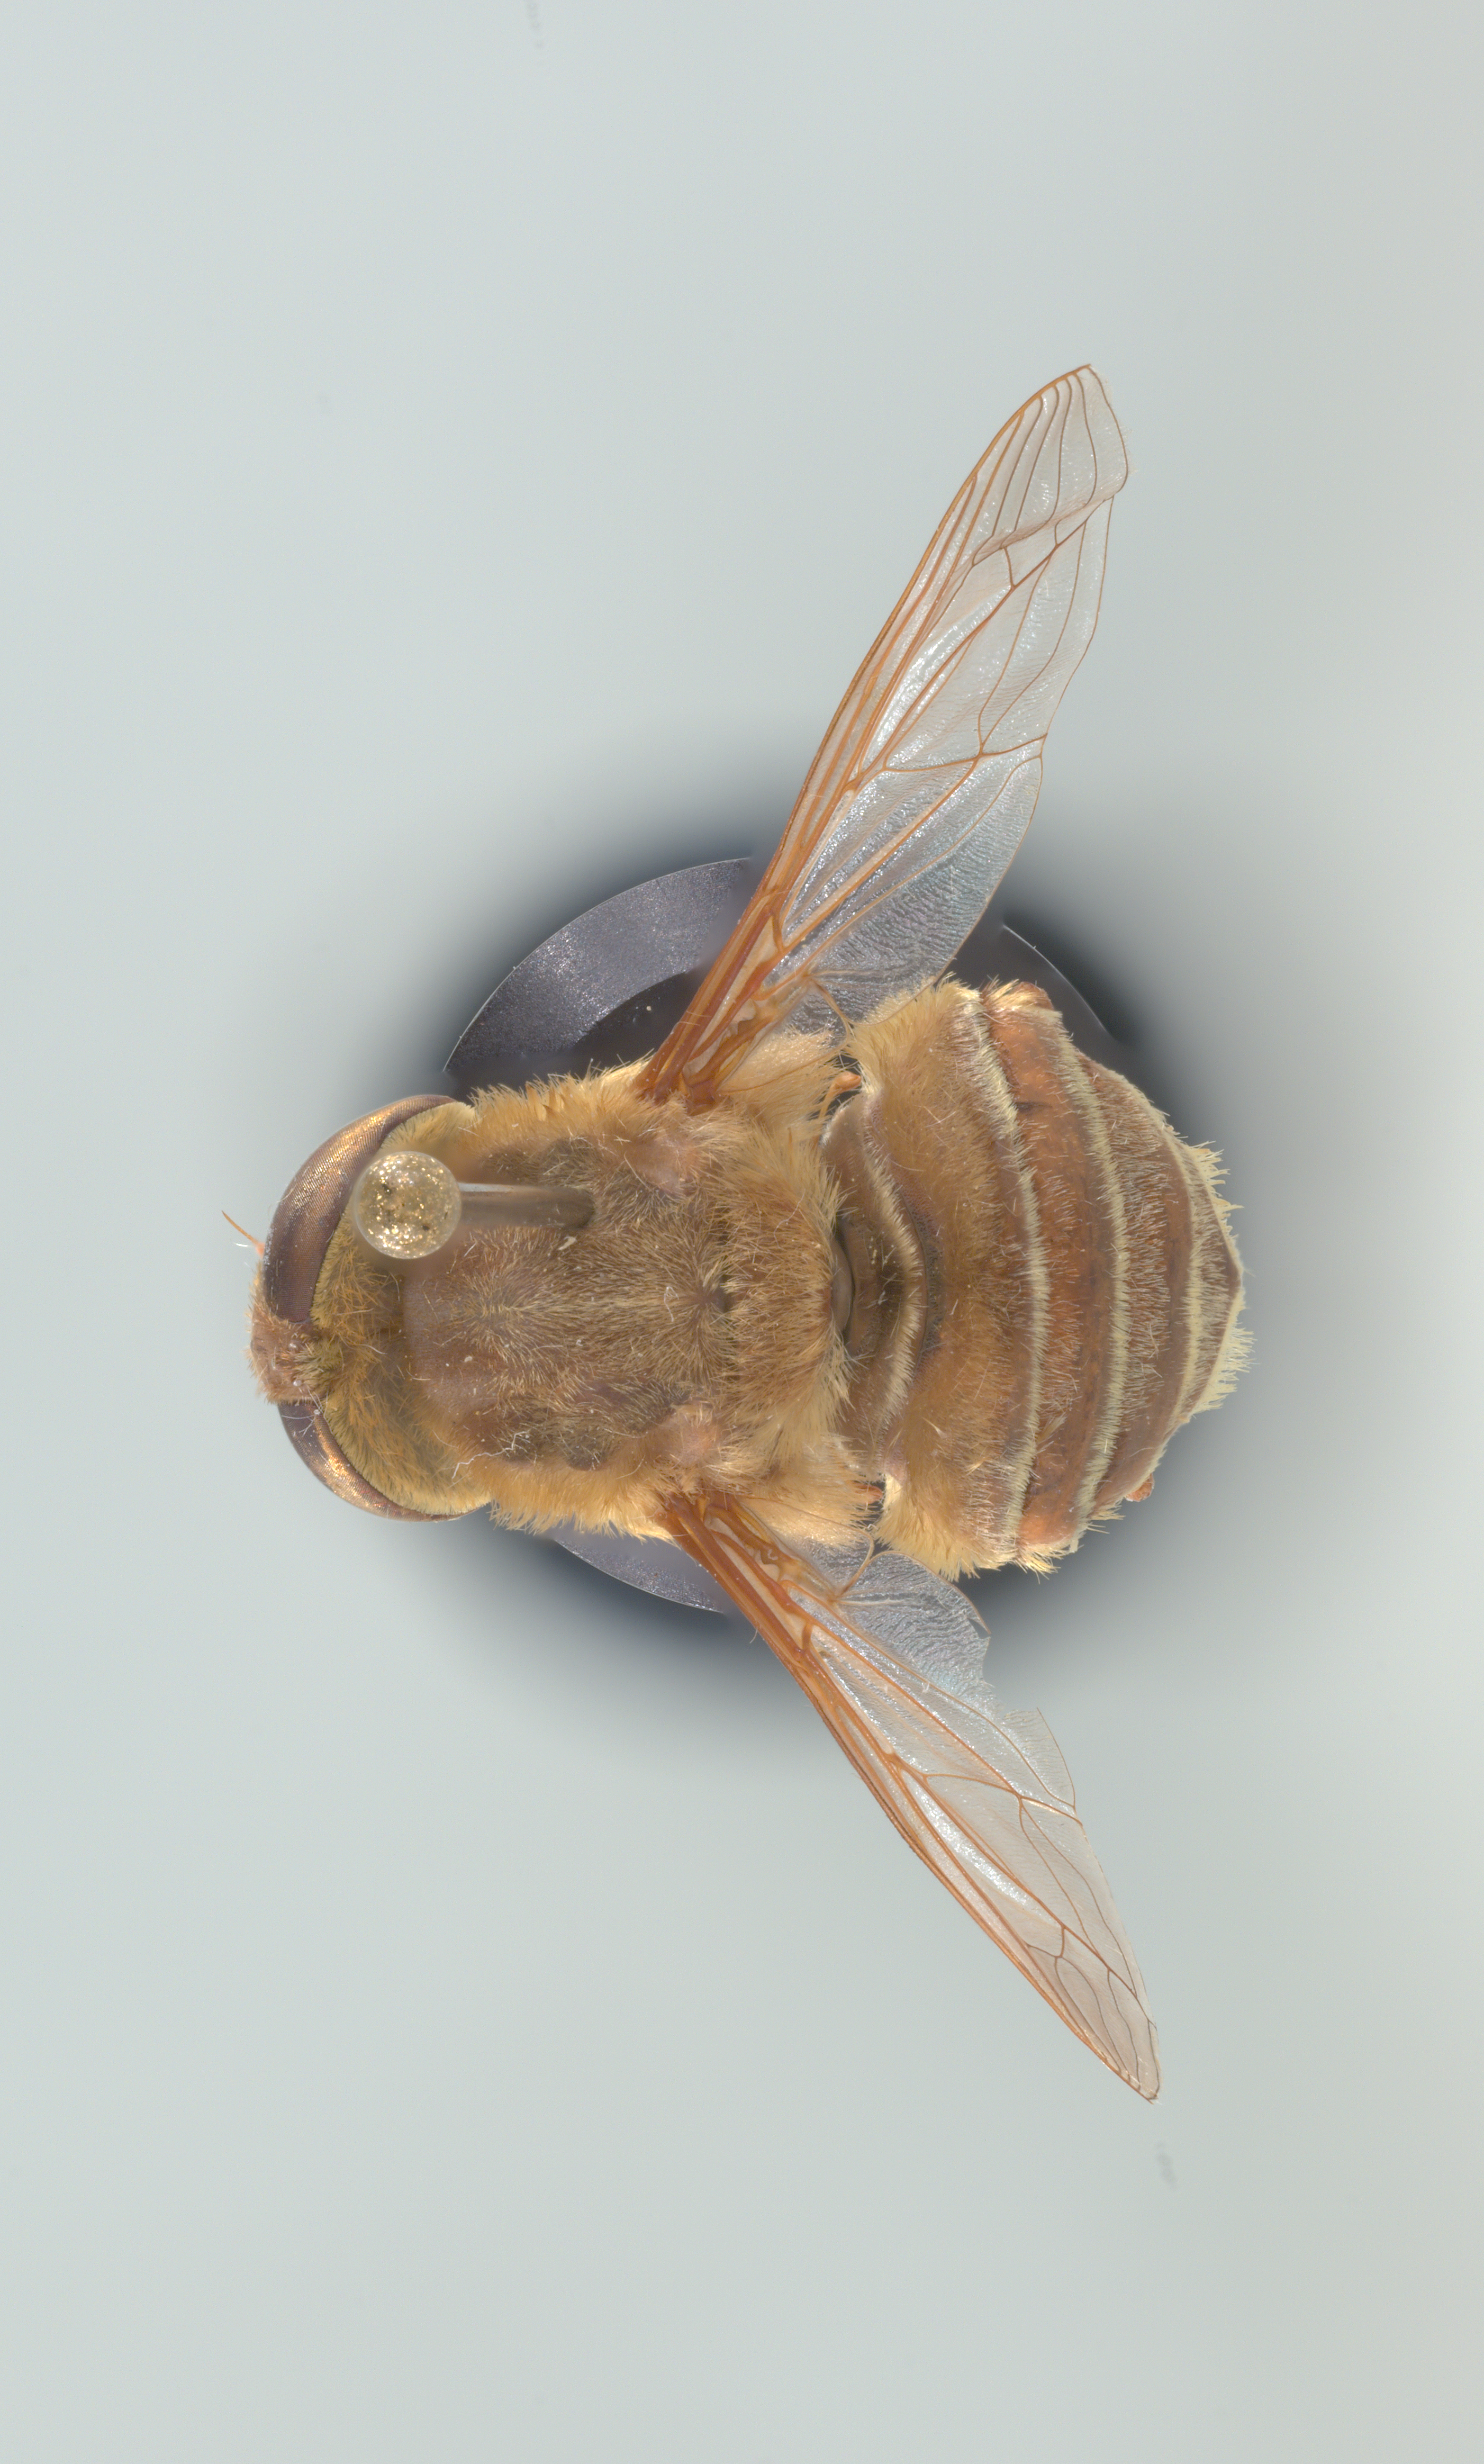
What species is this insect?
Neorhynchocephalus volaticus
